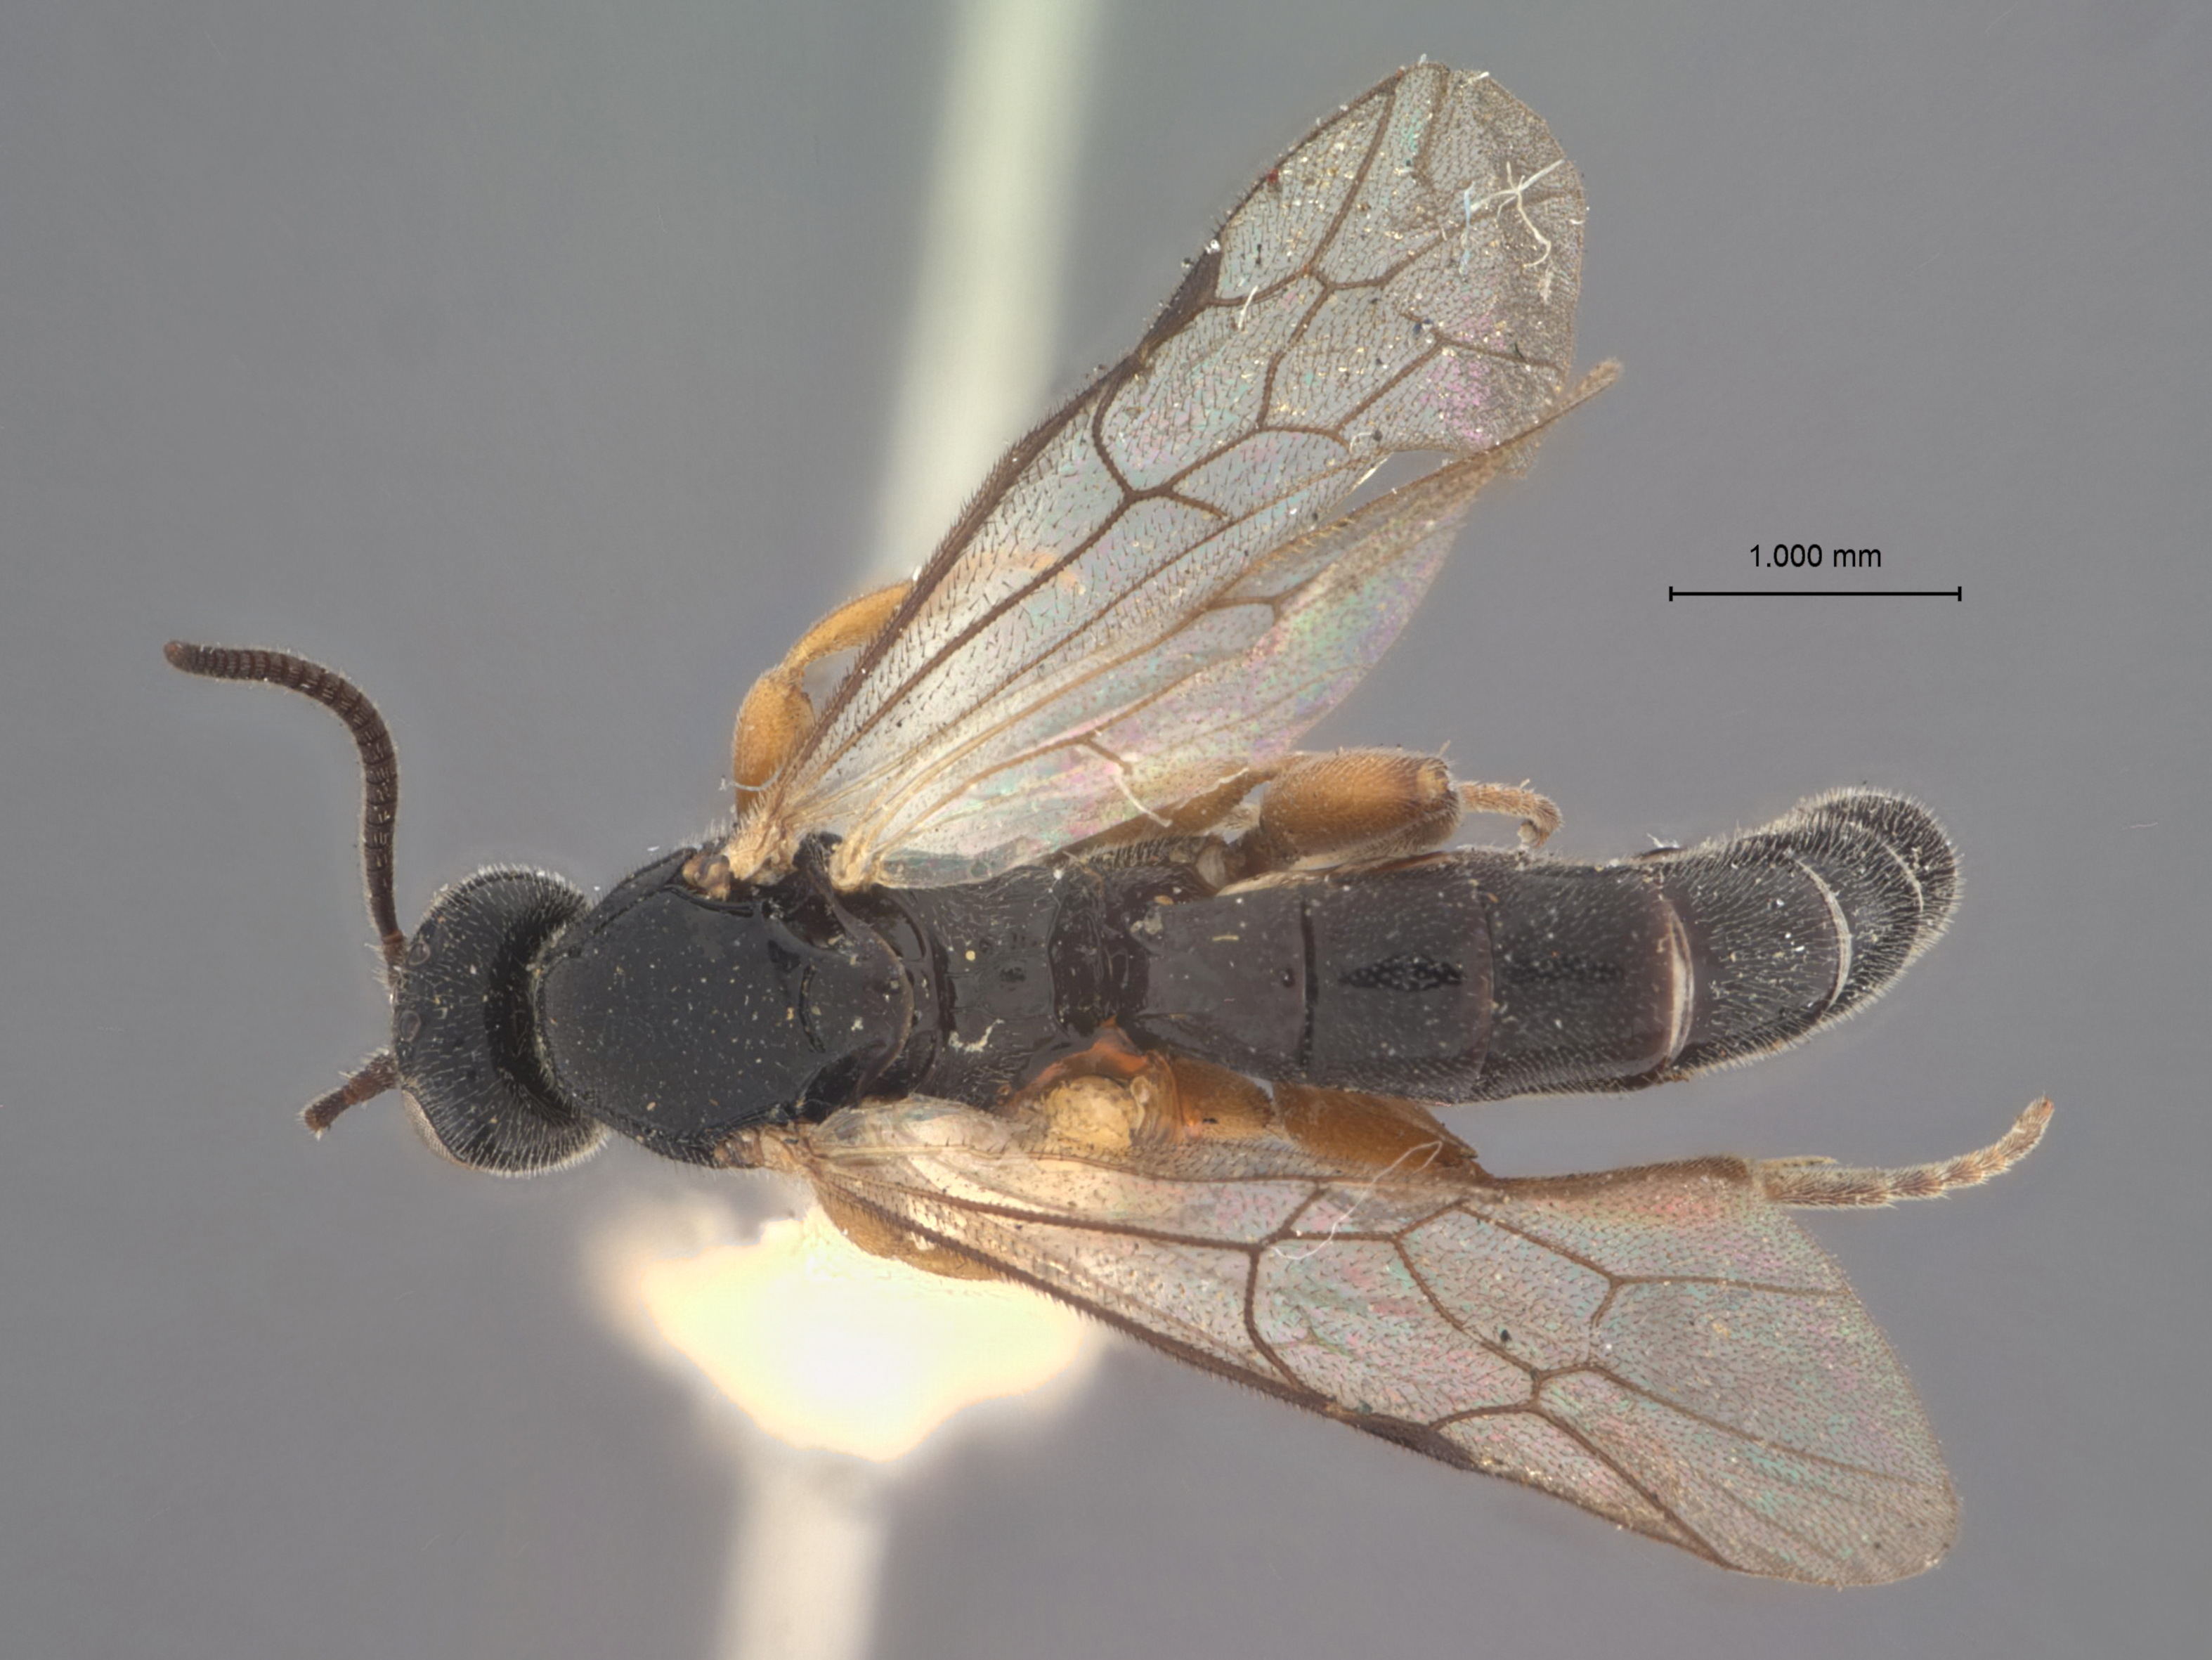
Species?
Exochus evetriae
